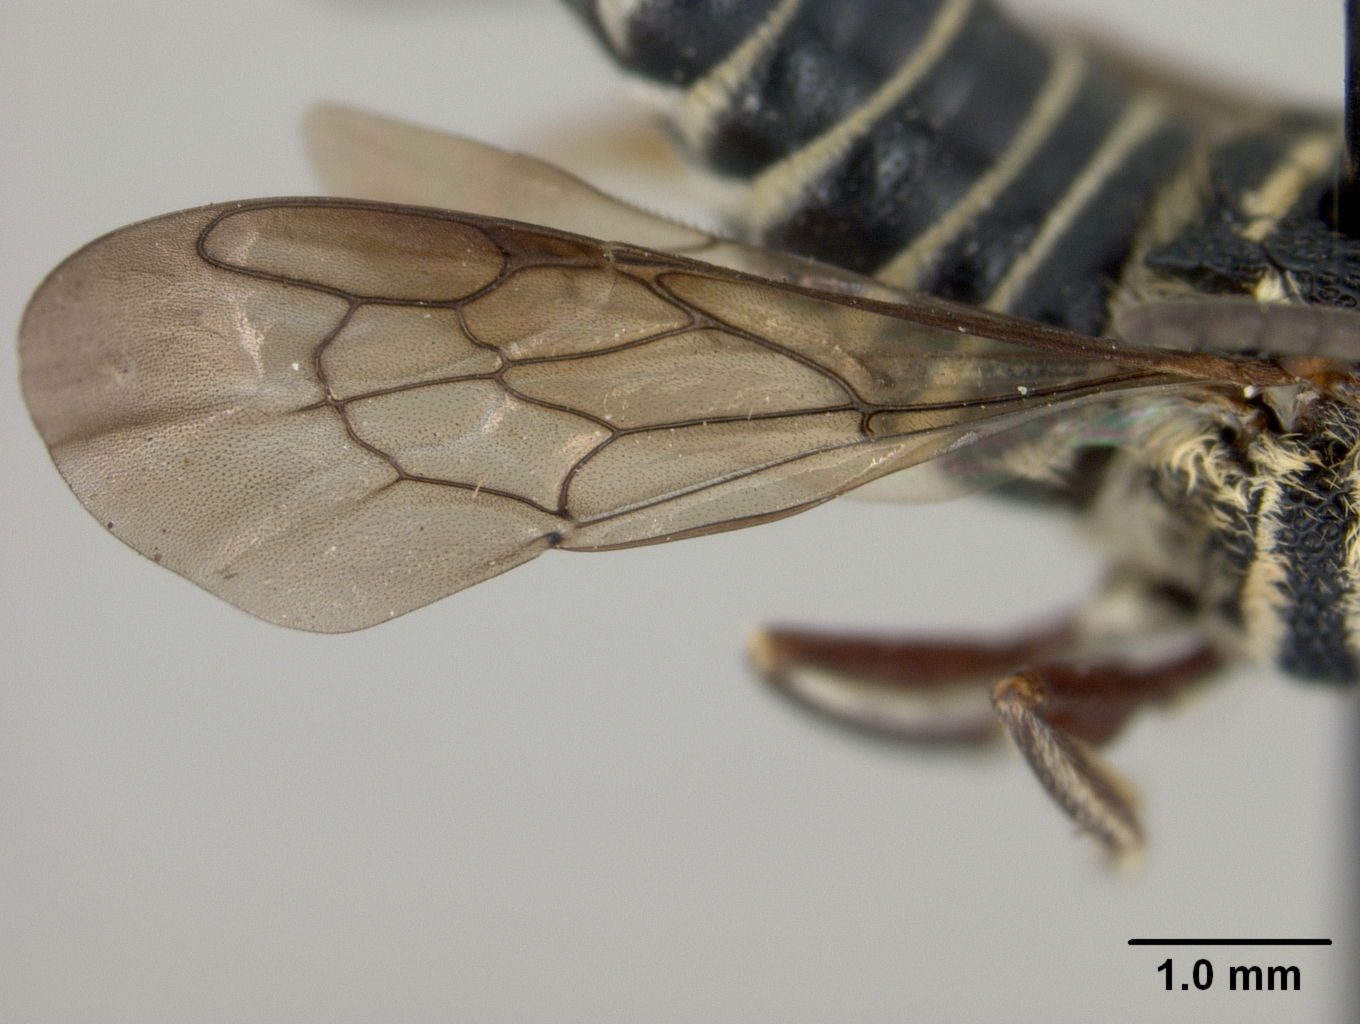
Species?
Coelioxys spatuliventer
